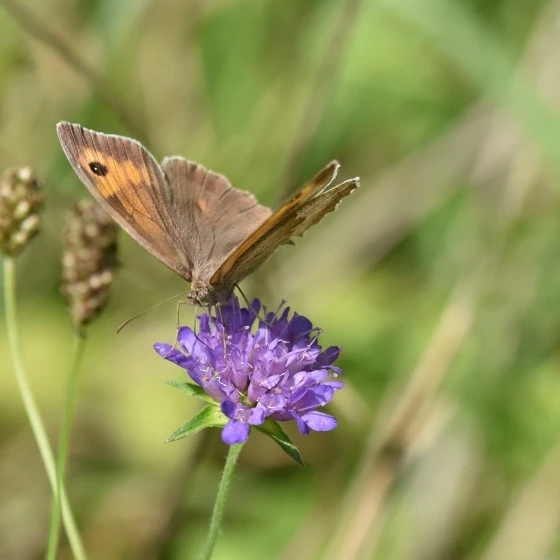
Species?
Maniola jurtina
